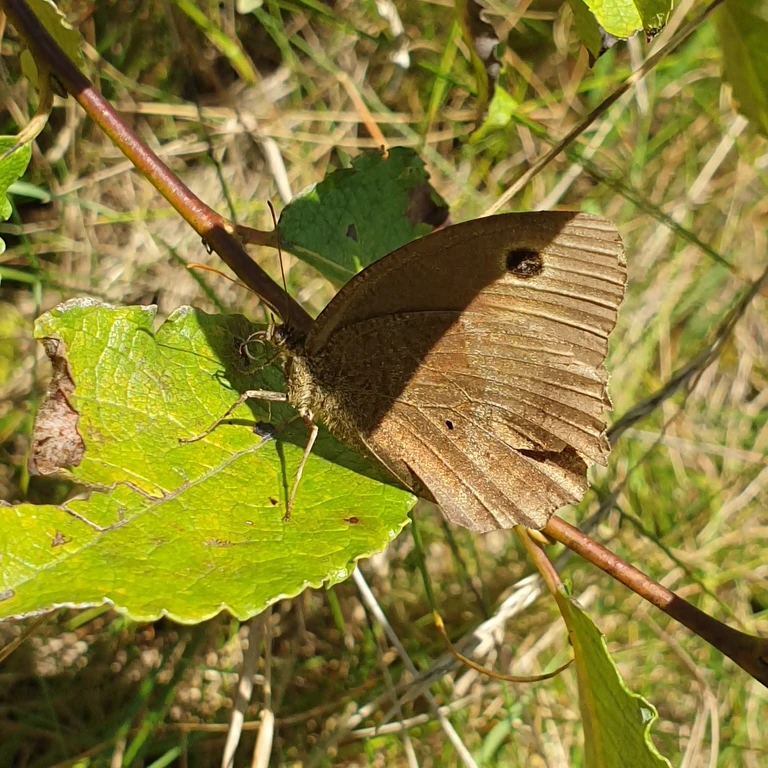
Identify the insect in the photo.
Minois dryas
